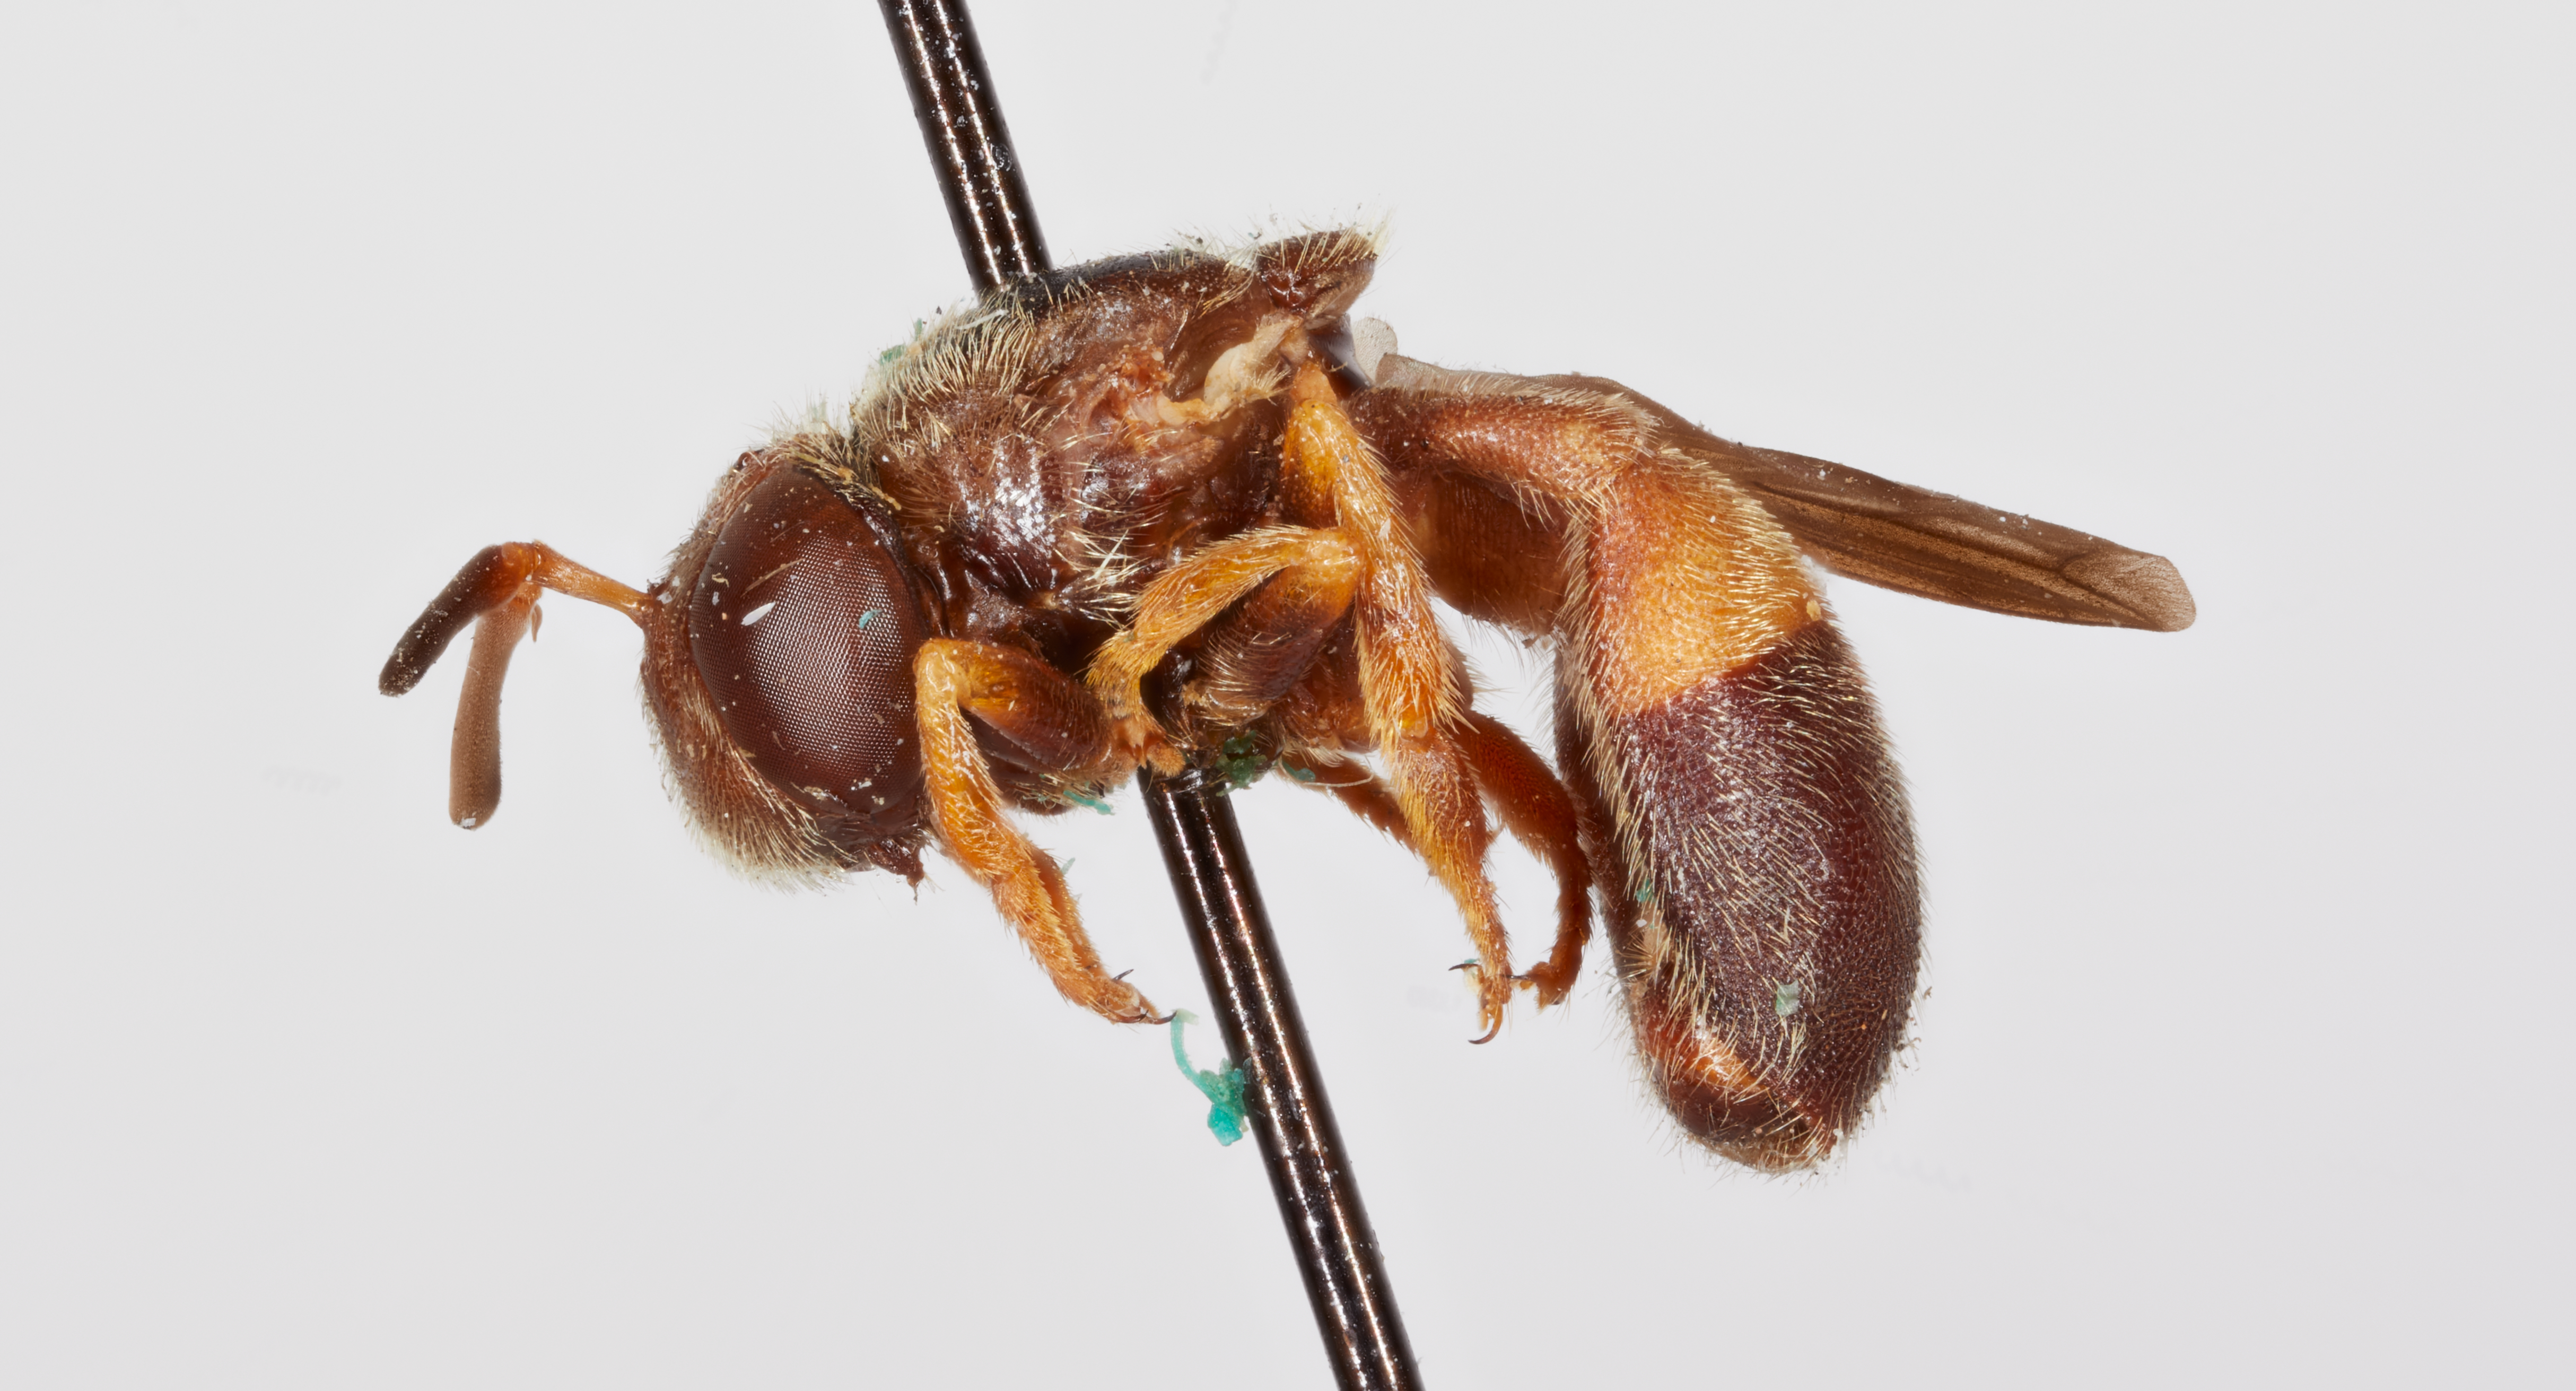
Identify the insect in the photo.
Microdon pachystylum
